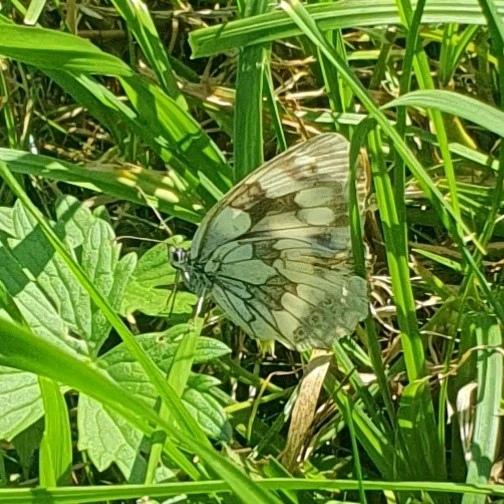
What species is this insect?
Melanargia galathea
